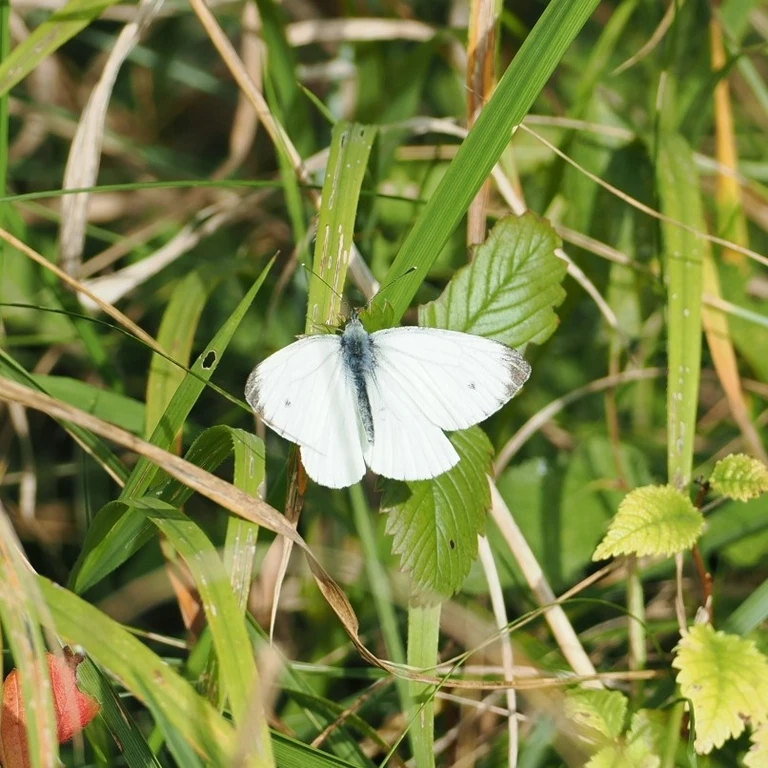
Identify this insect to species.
Pieris napi
